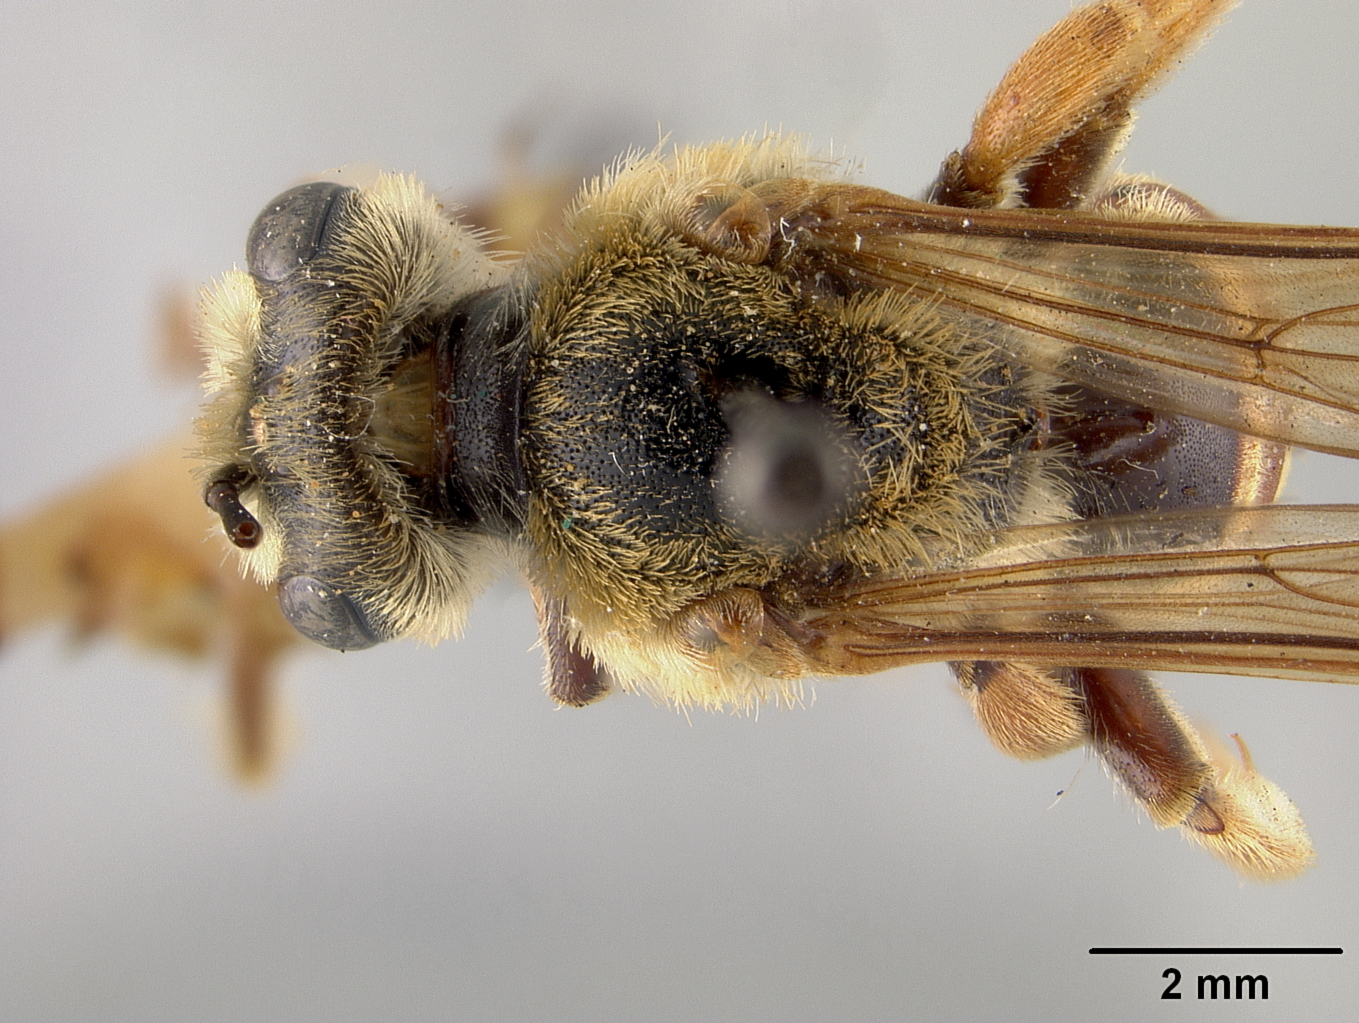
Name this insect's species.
Andrena argemonis
